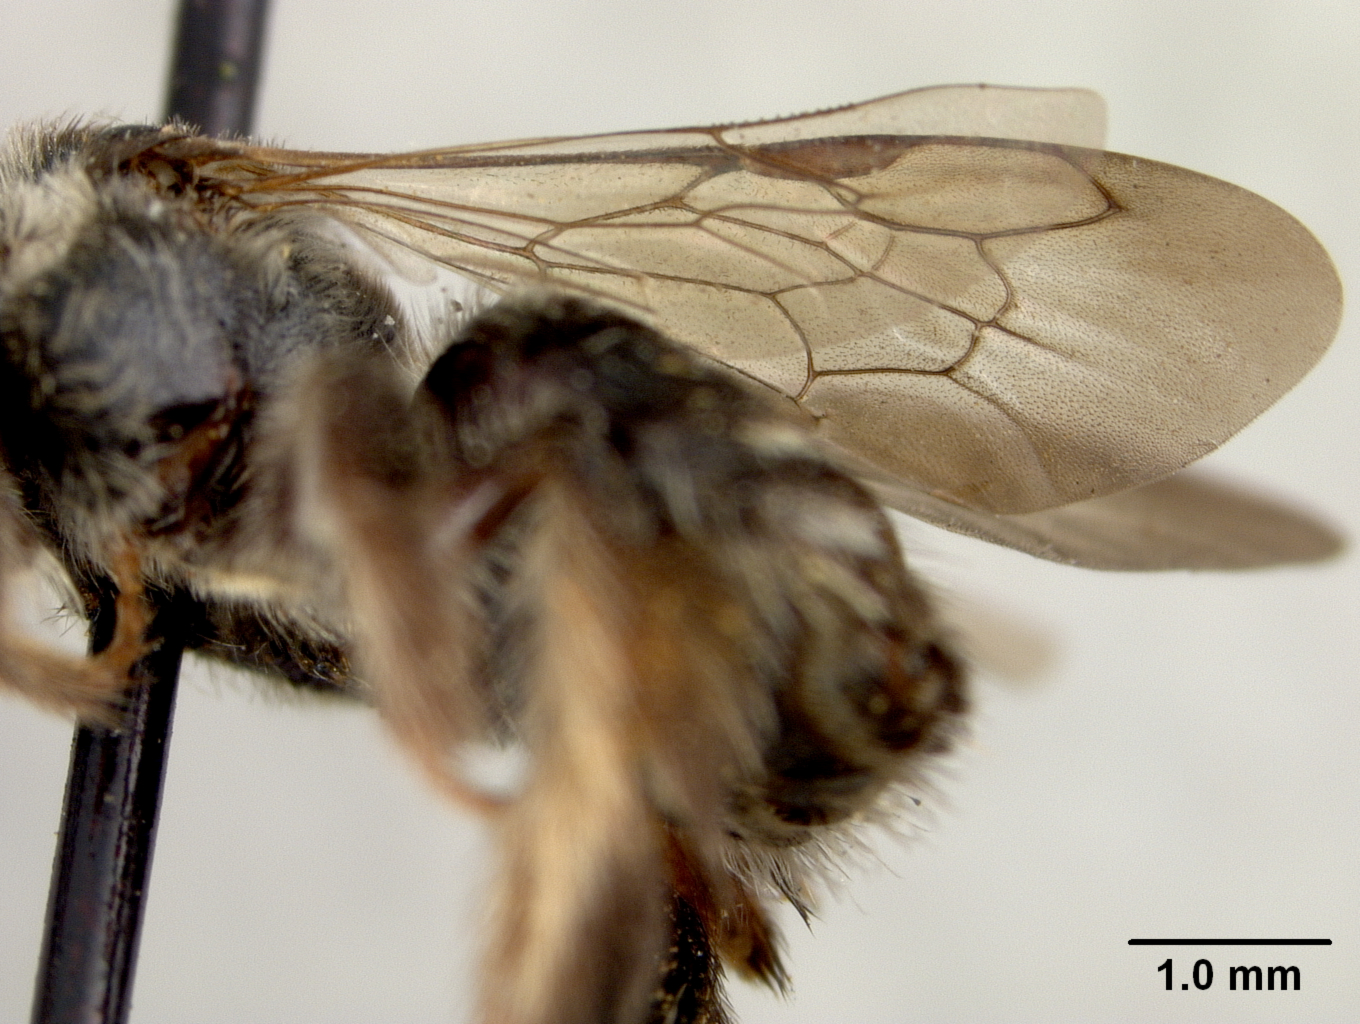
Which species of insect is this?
Exomalopsis vincentana
